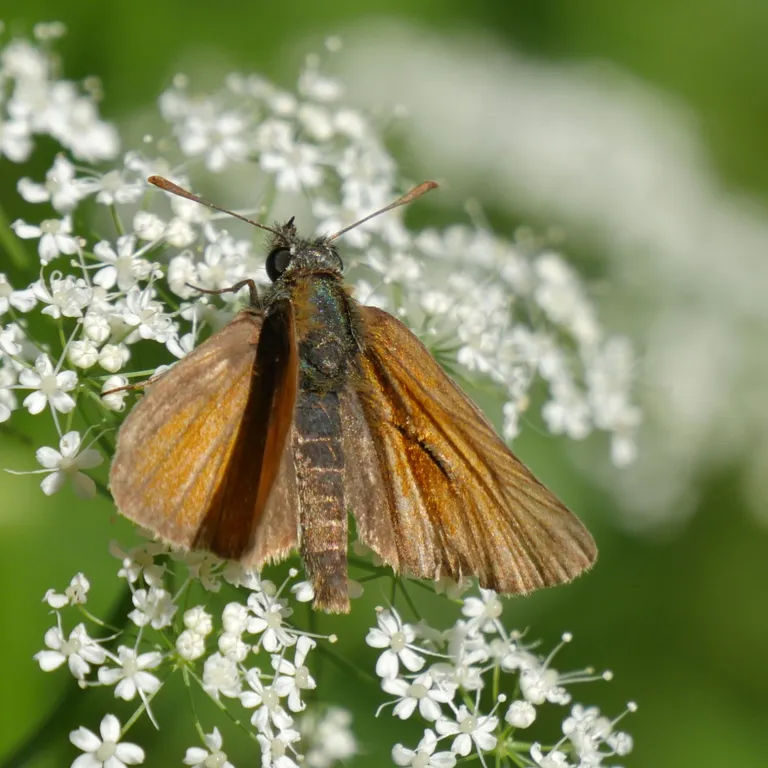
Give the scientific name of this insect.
Thymelicus sylvestris
